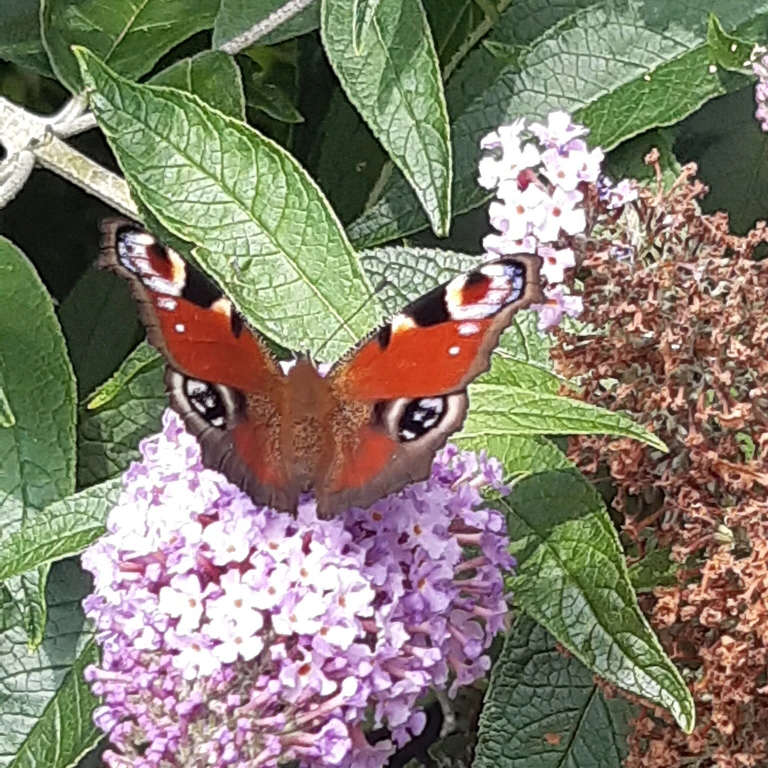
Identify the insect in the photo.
Aglais io
